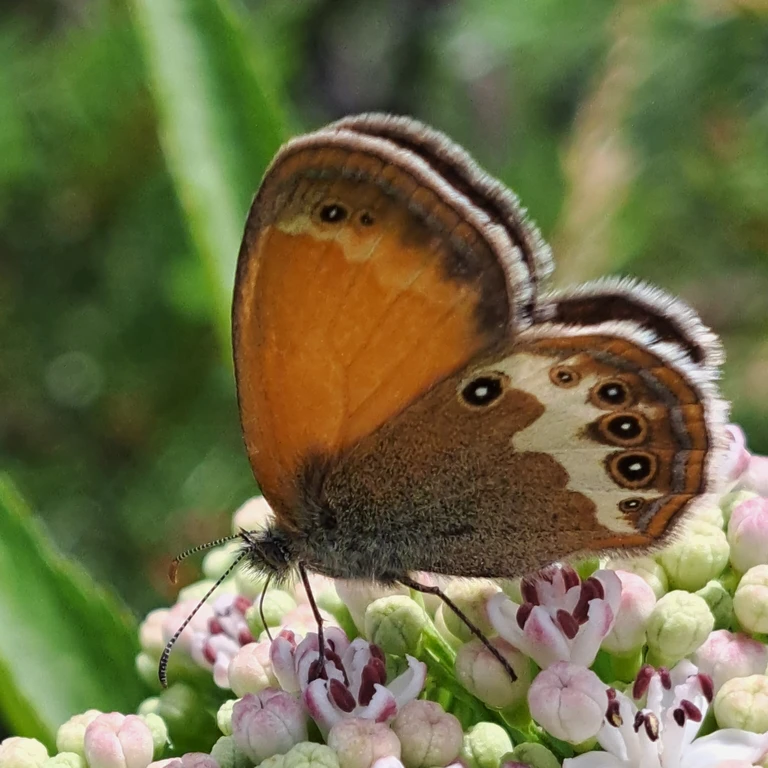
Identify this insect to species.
Coenonympha arcania
